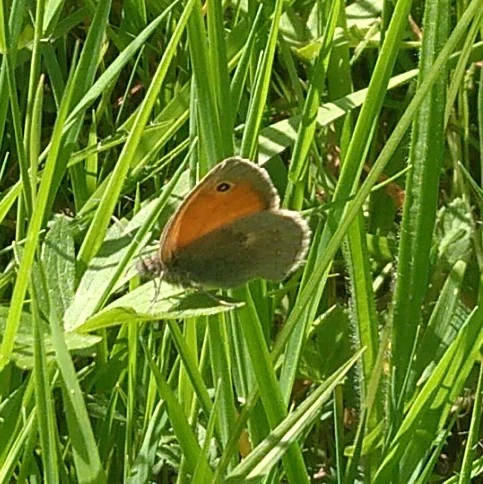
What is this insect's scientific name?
Coenonympha pamphilus
